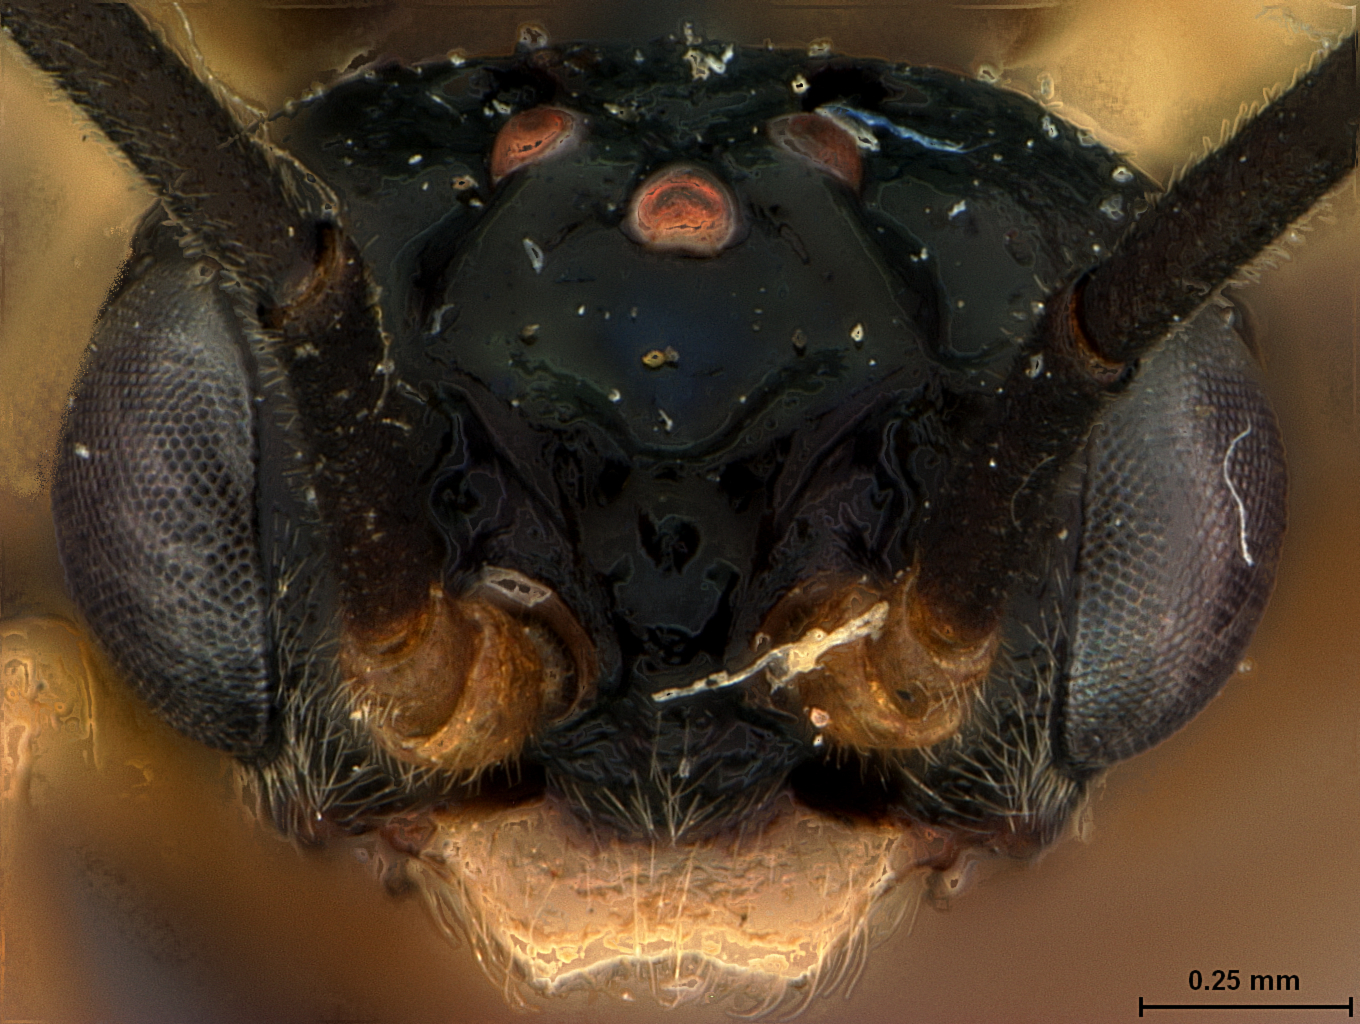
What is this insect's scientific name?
Hemitaxonus primarius
